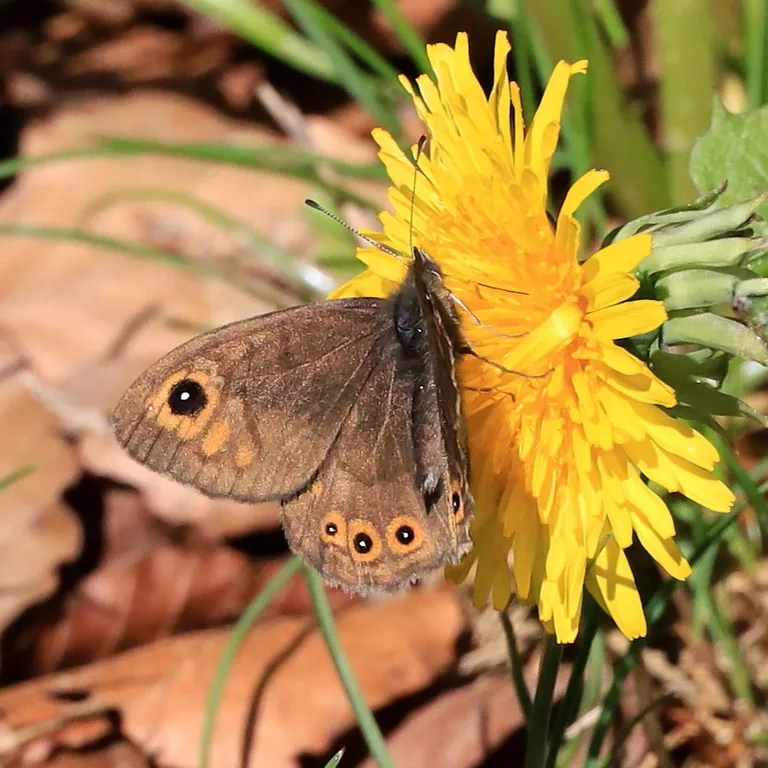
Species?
Lasiommata petropolitana (also Pararge petropolitana)
